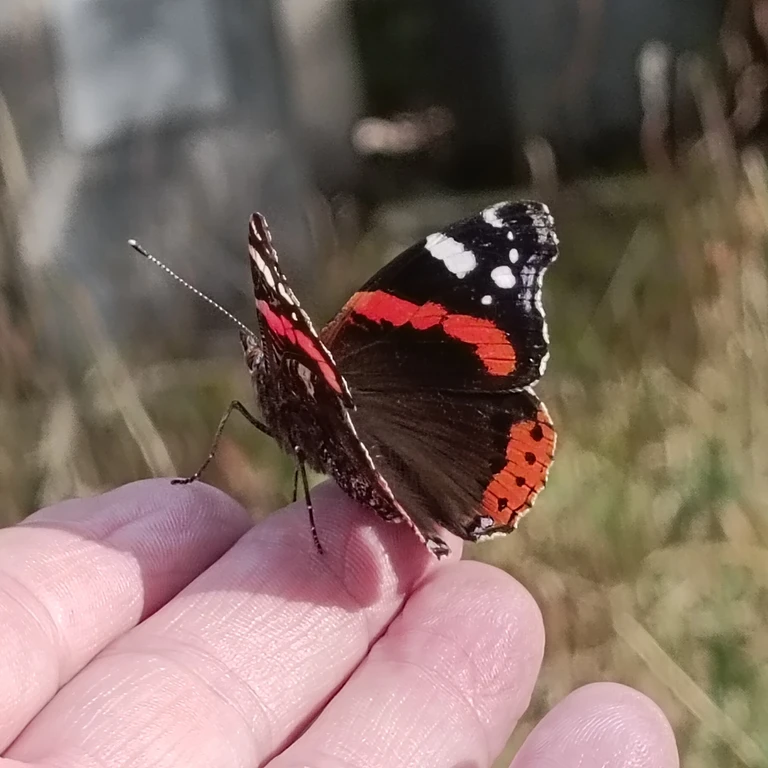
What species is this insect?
Vanessa atalanta
